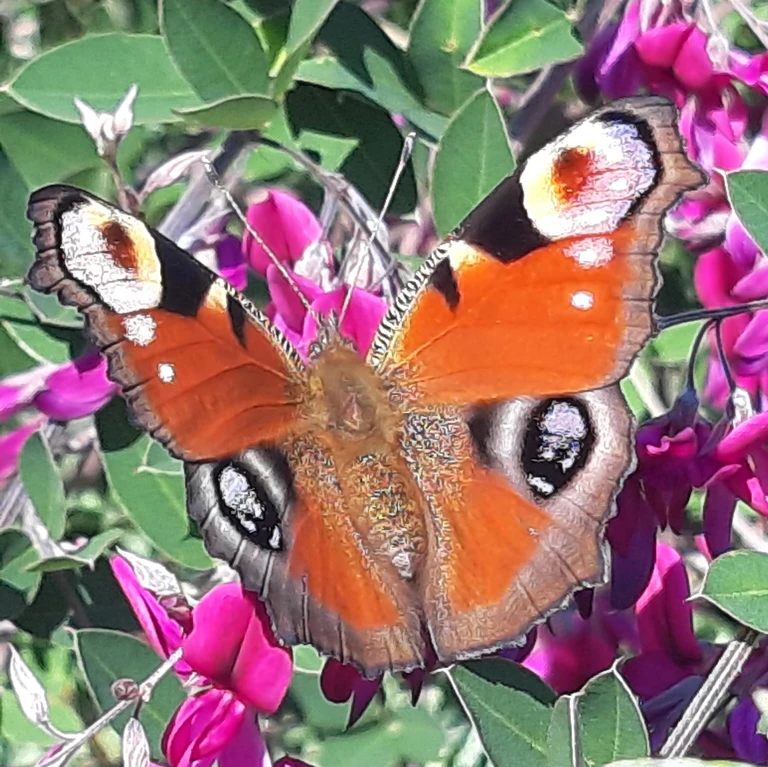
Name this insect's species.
Aglais io
